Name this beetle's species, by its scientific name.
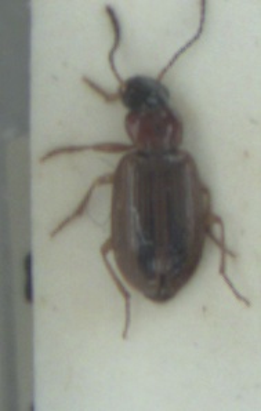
Dicheirotrichus placidus
